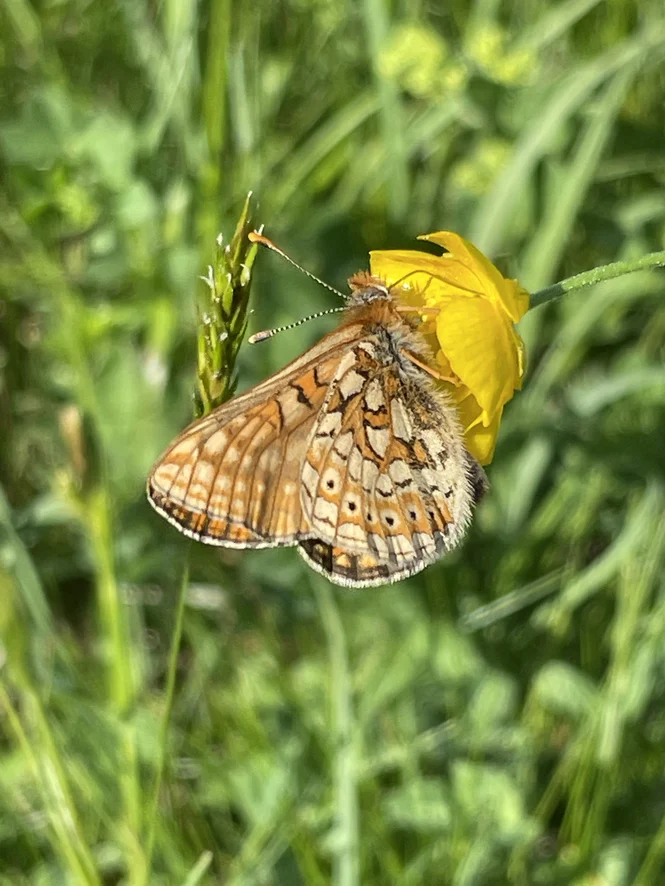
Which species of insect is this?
Euphydryas aurinia
